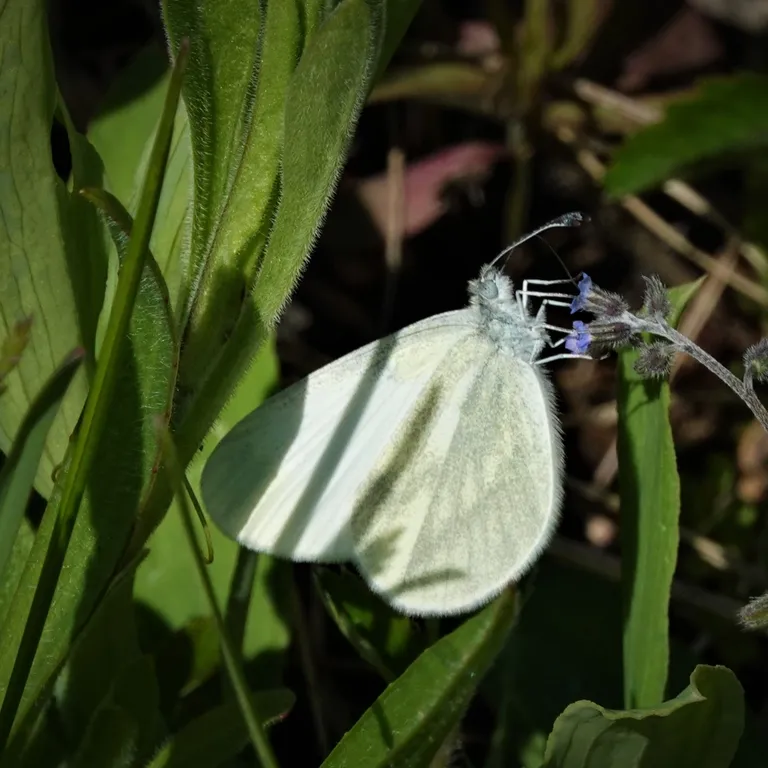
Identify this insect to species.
Leptidea sinapis/juvernica
